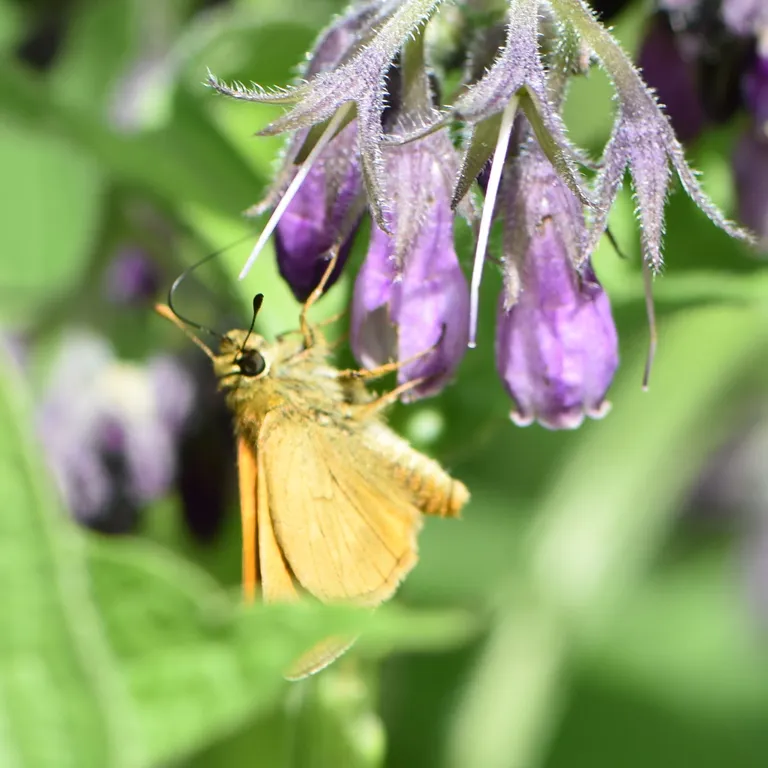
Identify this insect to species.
Ochlodes sylvanus (also Ochlodes venata)
